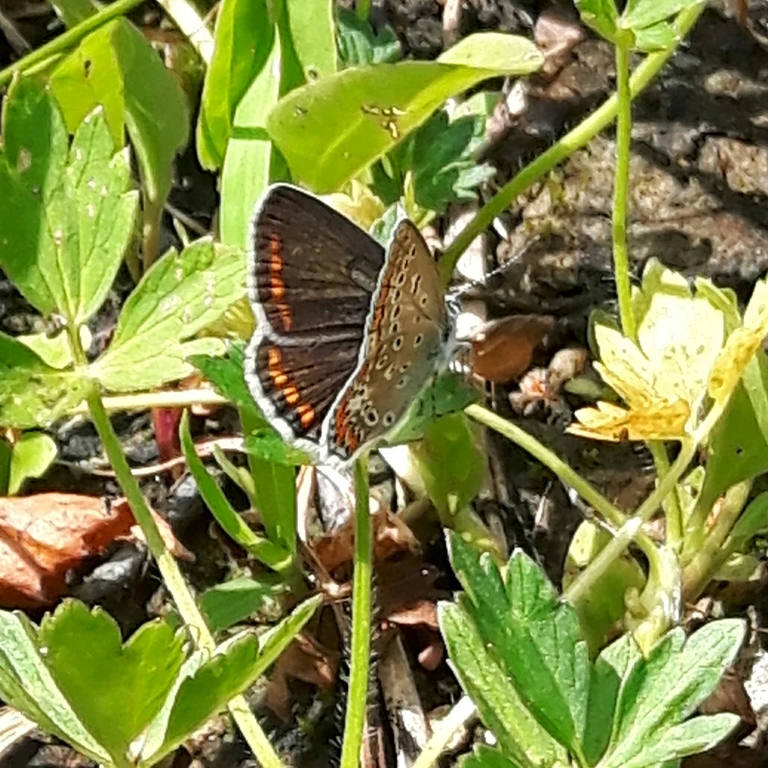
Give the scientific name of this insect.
Polyommatus icarus
